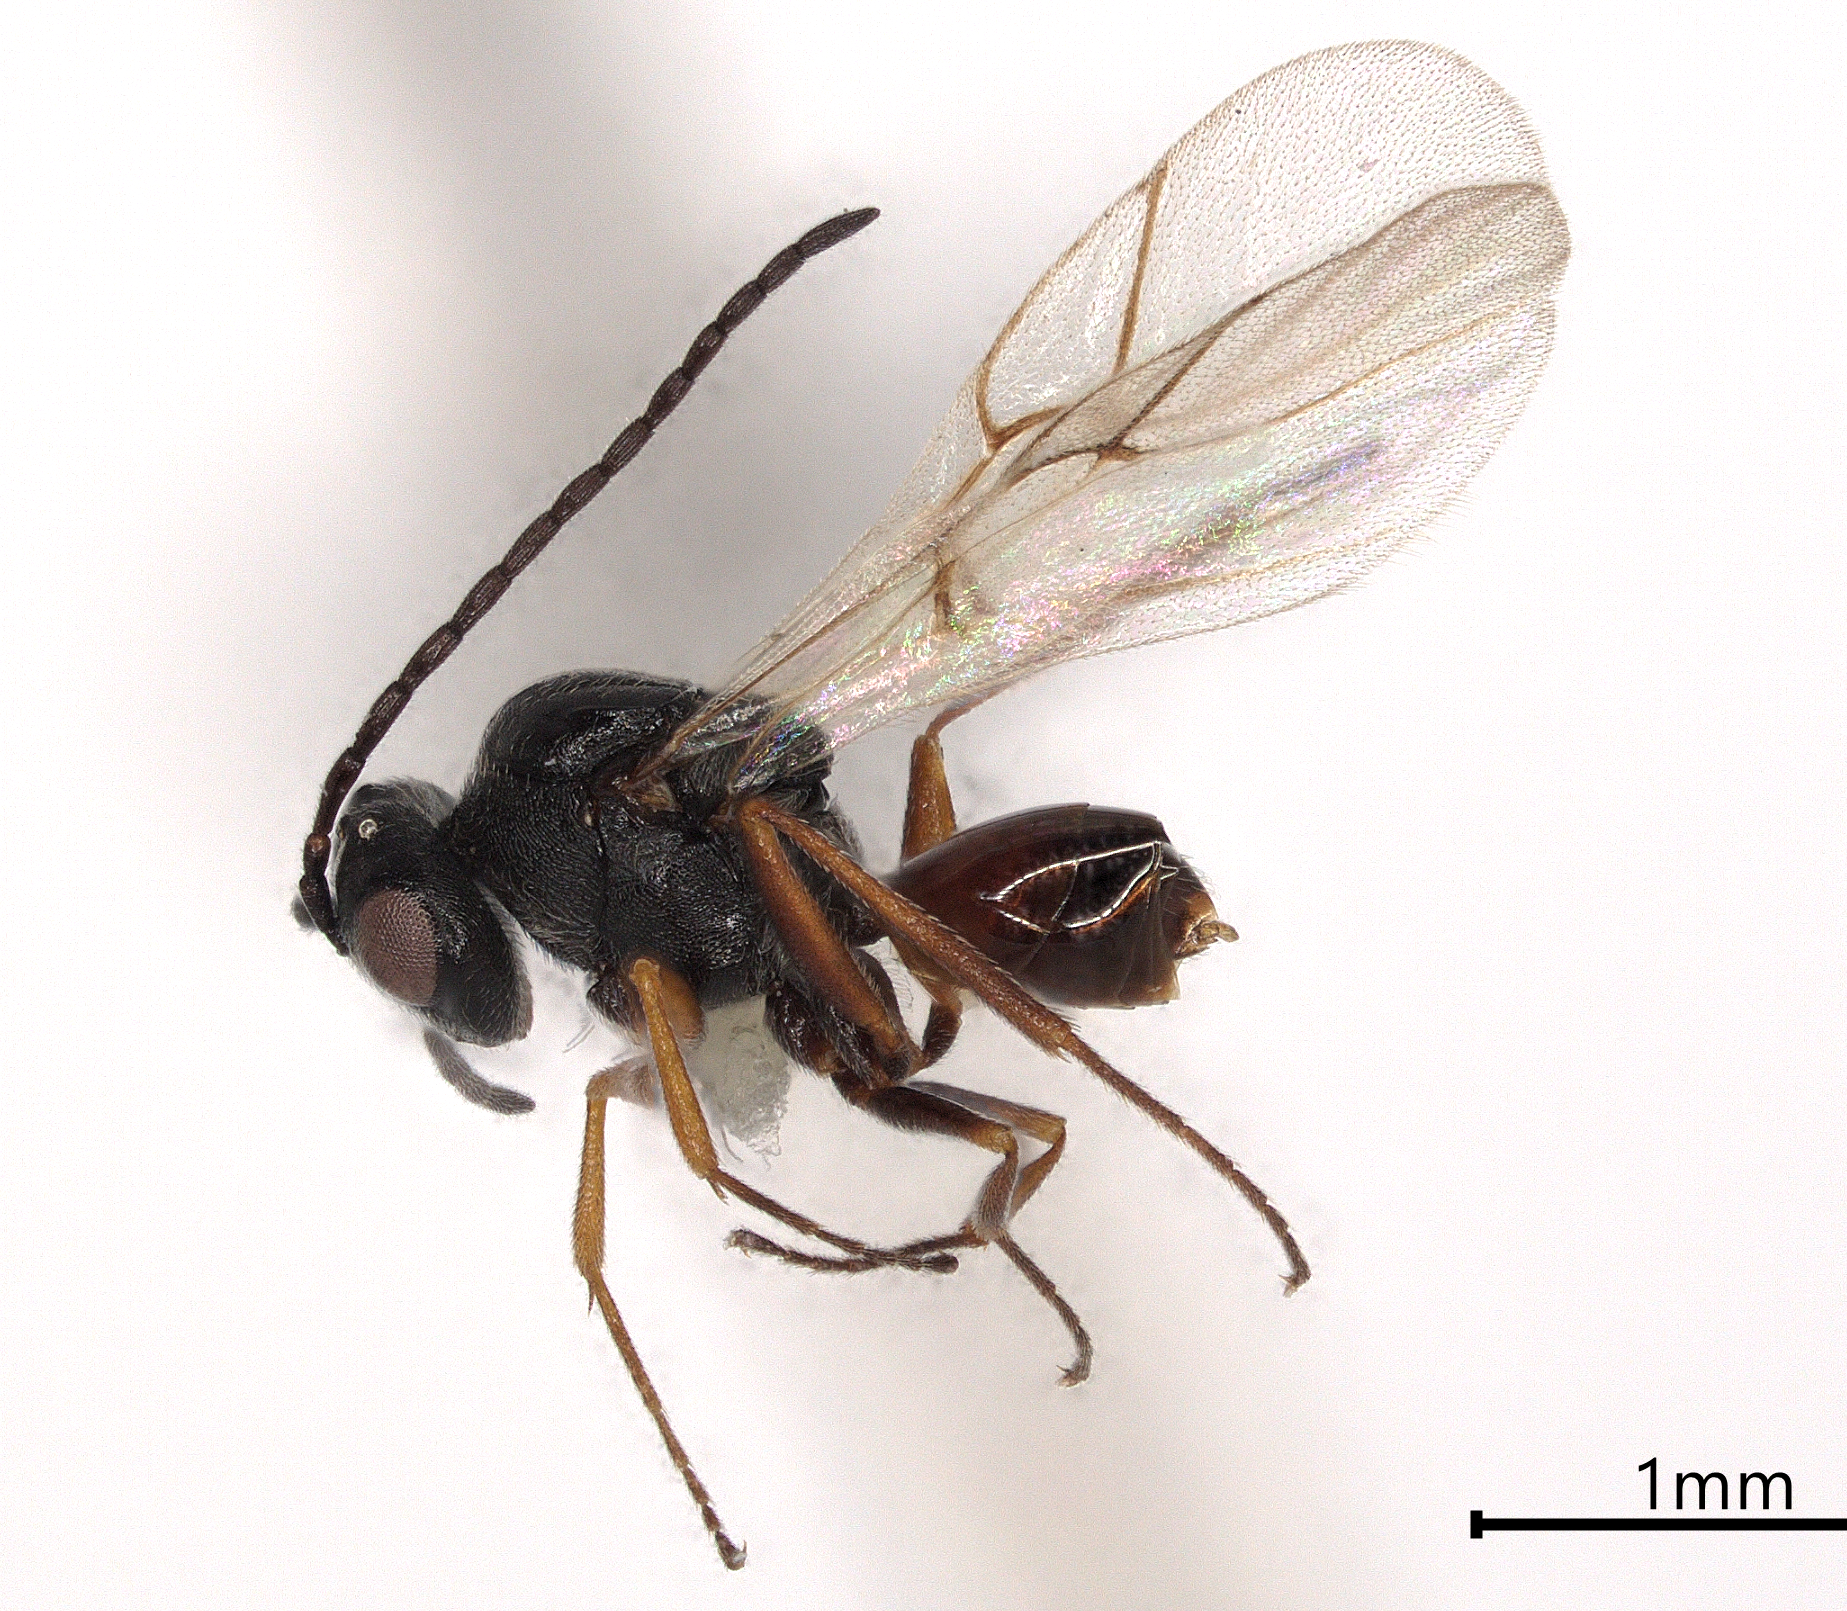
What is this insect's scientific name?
Pycnostigmus rostratus
